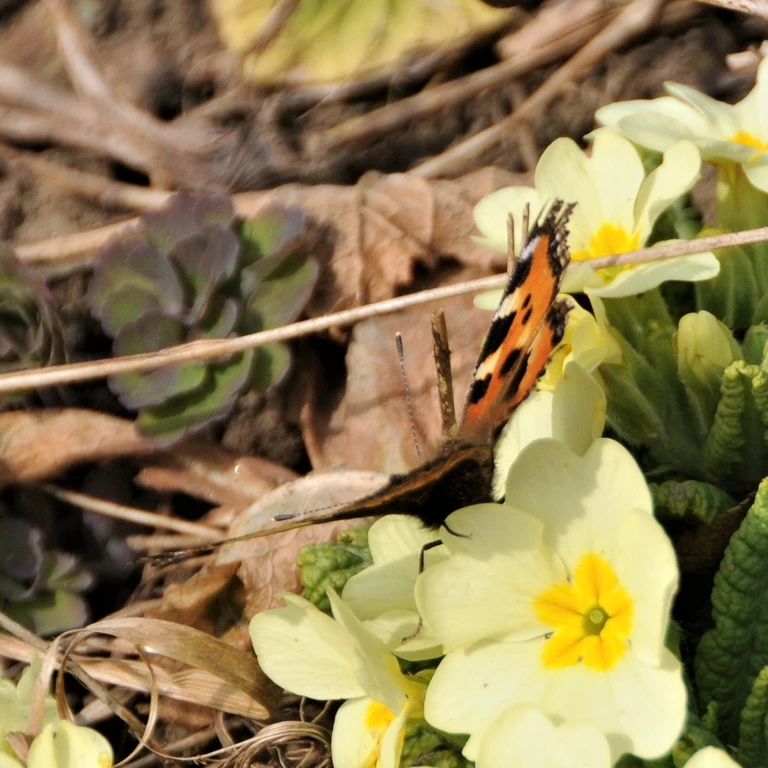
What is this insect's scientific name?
Aglais urticae
